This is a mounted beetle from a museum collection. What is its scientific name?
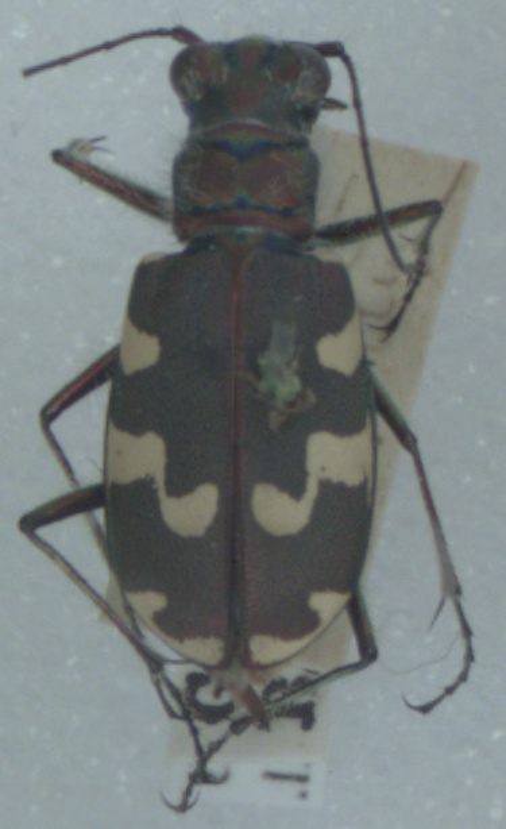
Cicindela maritima
